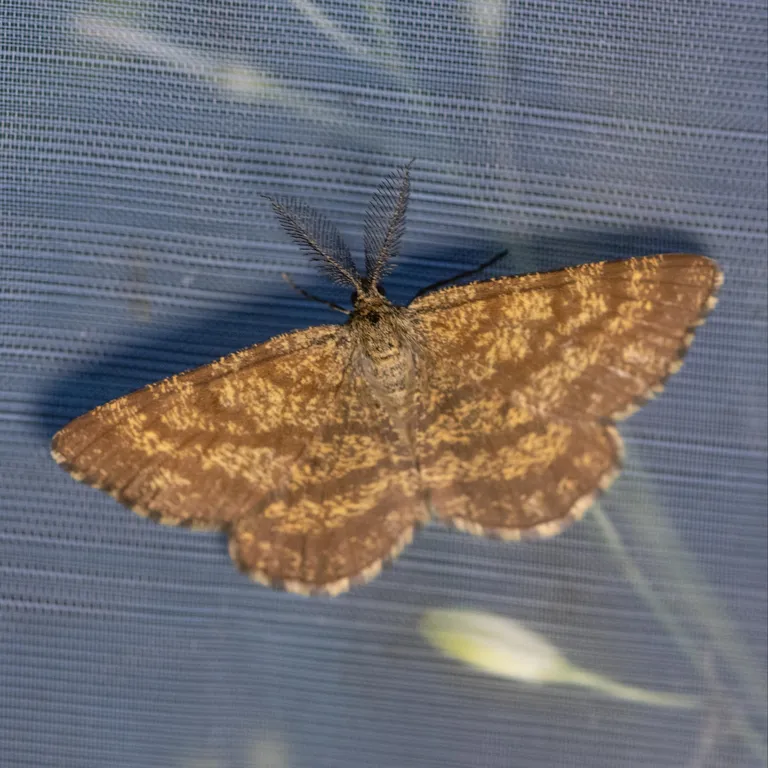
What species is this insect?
Ematurga atomaria
